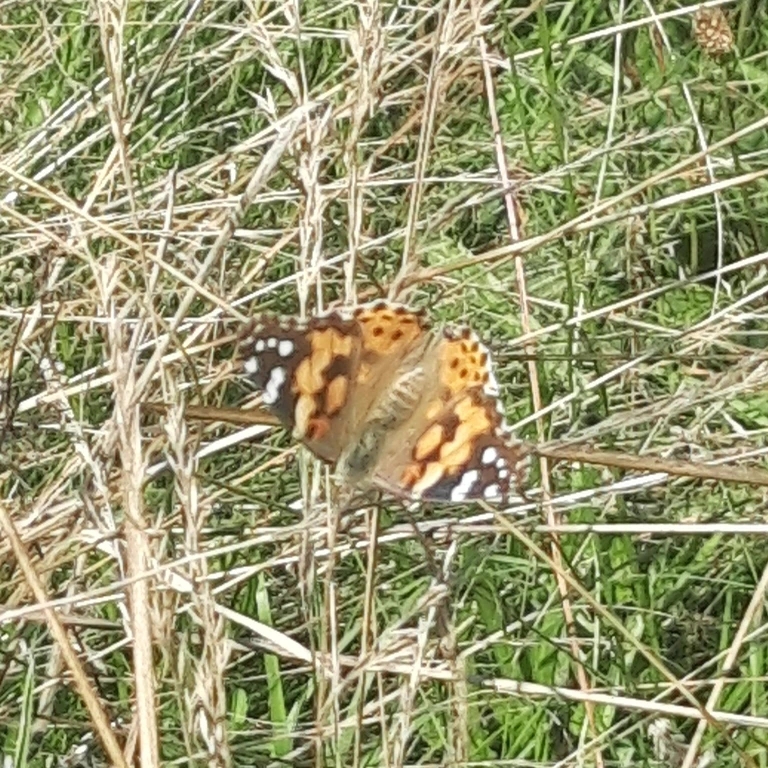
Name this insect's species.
Vanessa cardui
